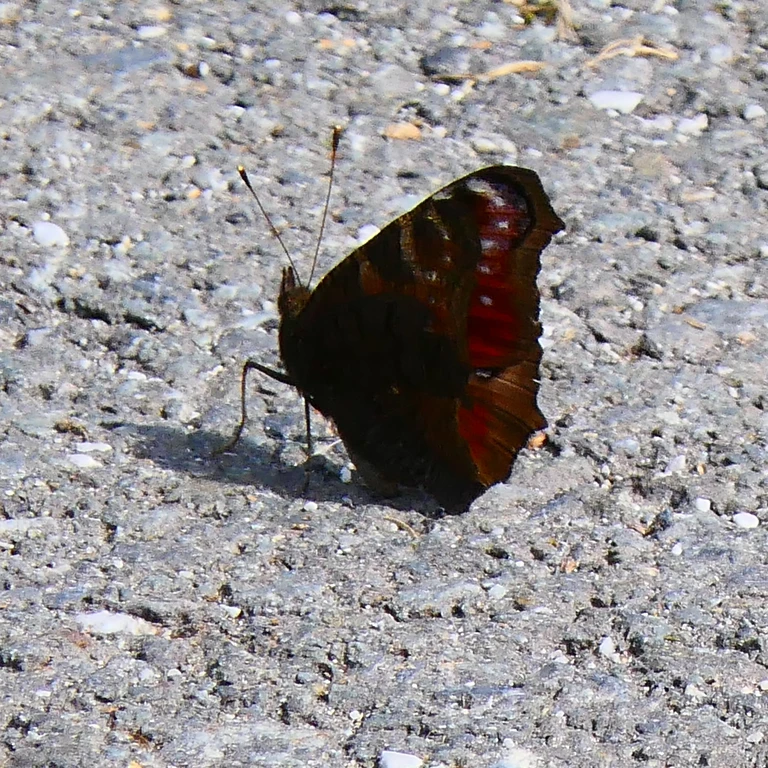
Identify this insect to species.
Aglais io
